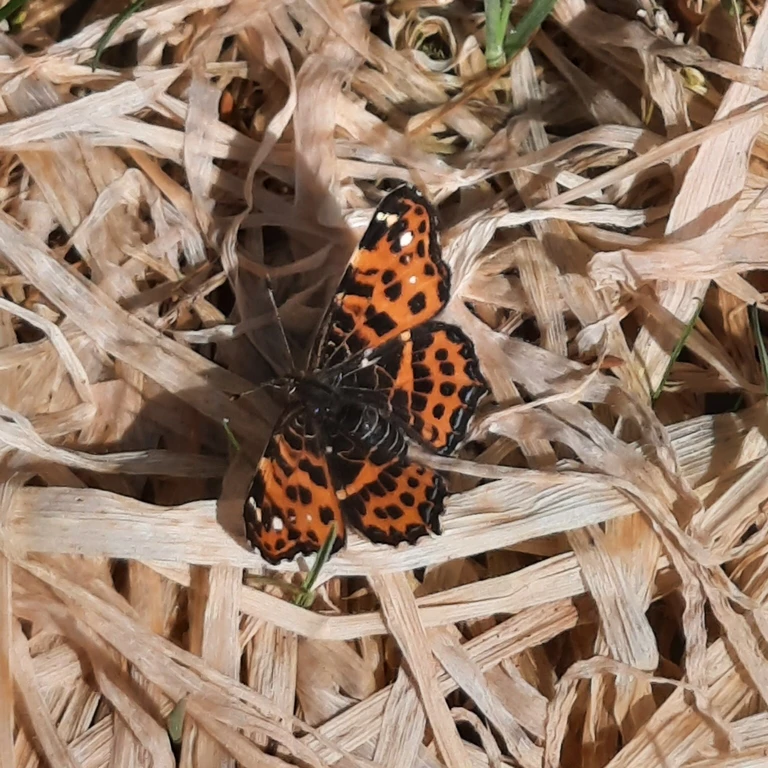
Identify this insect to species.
Araschnia levana
